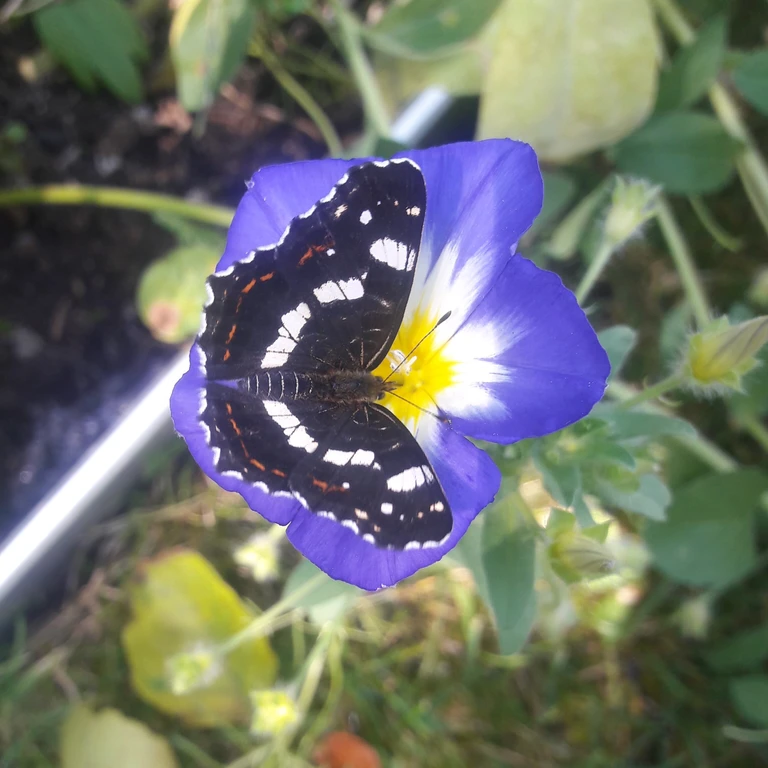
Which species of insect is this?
Araschnia levana
